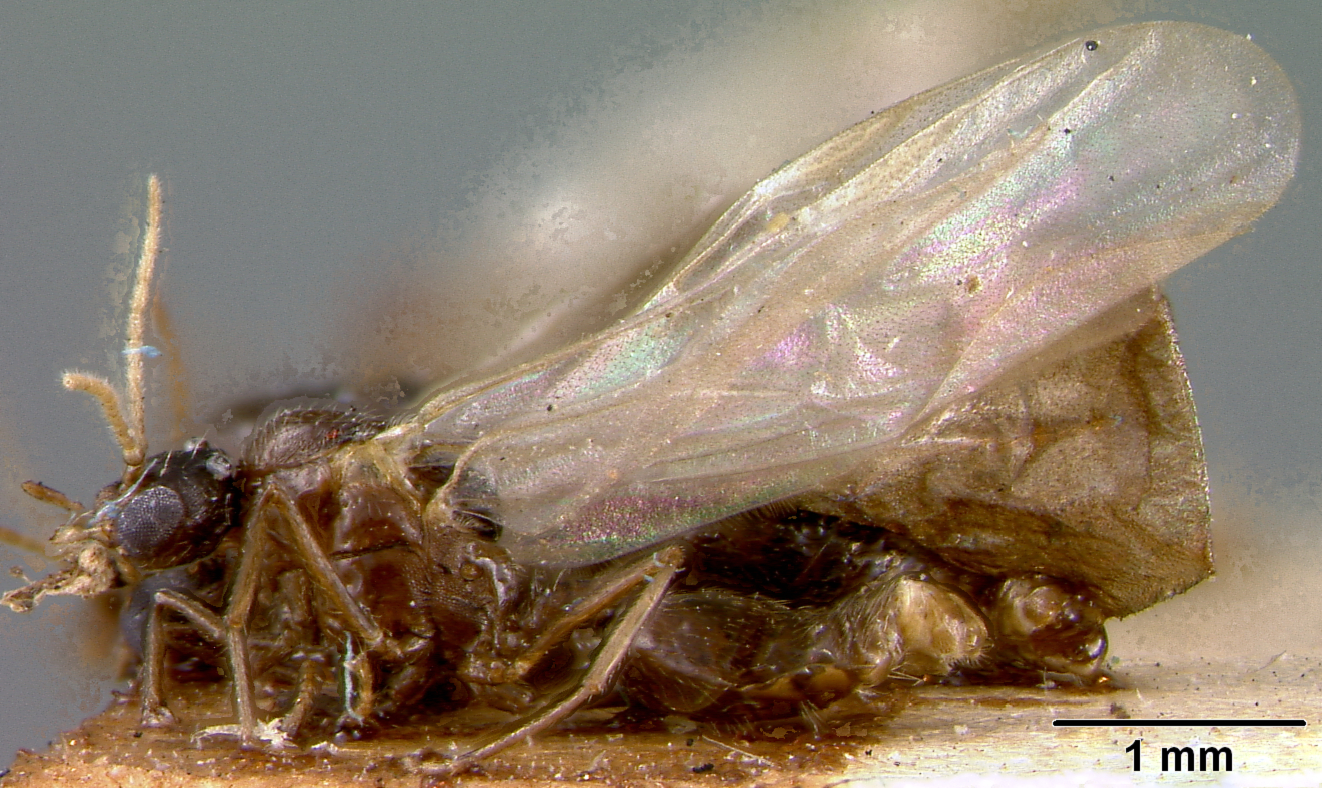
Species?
Crematogaster formosa
